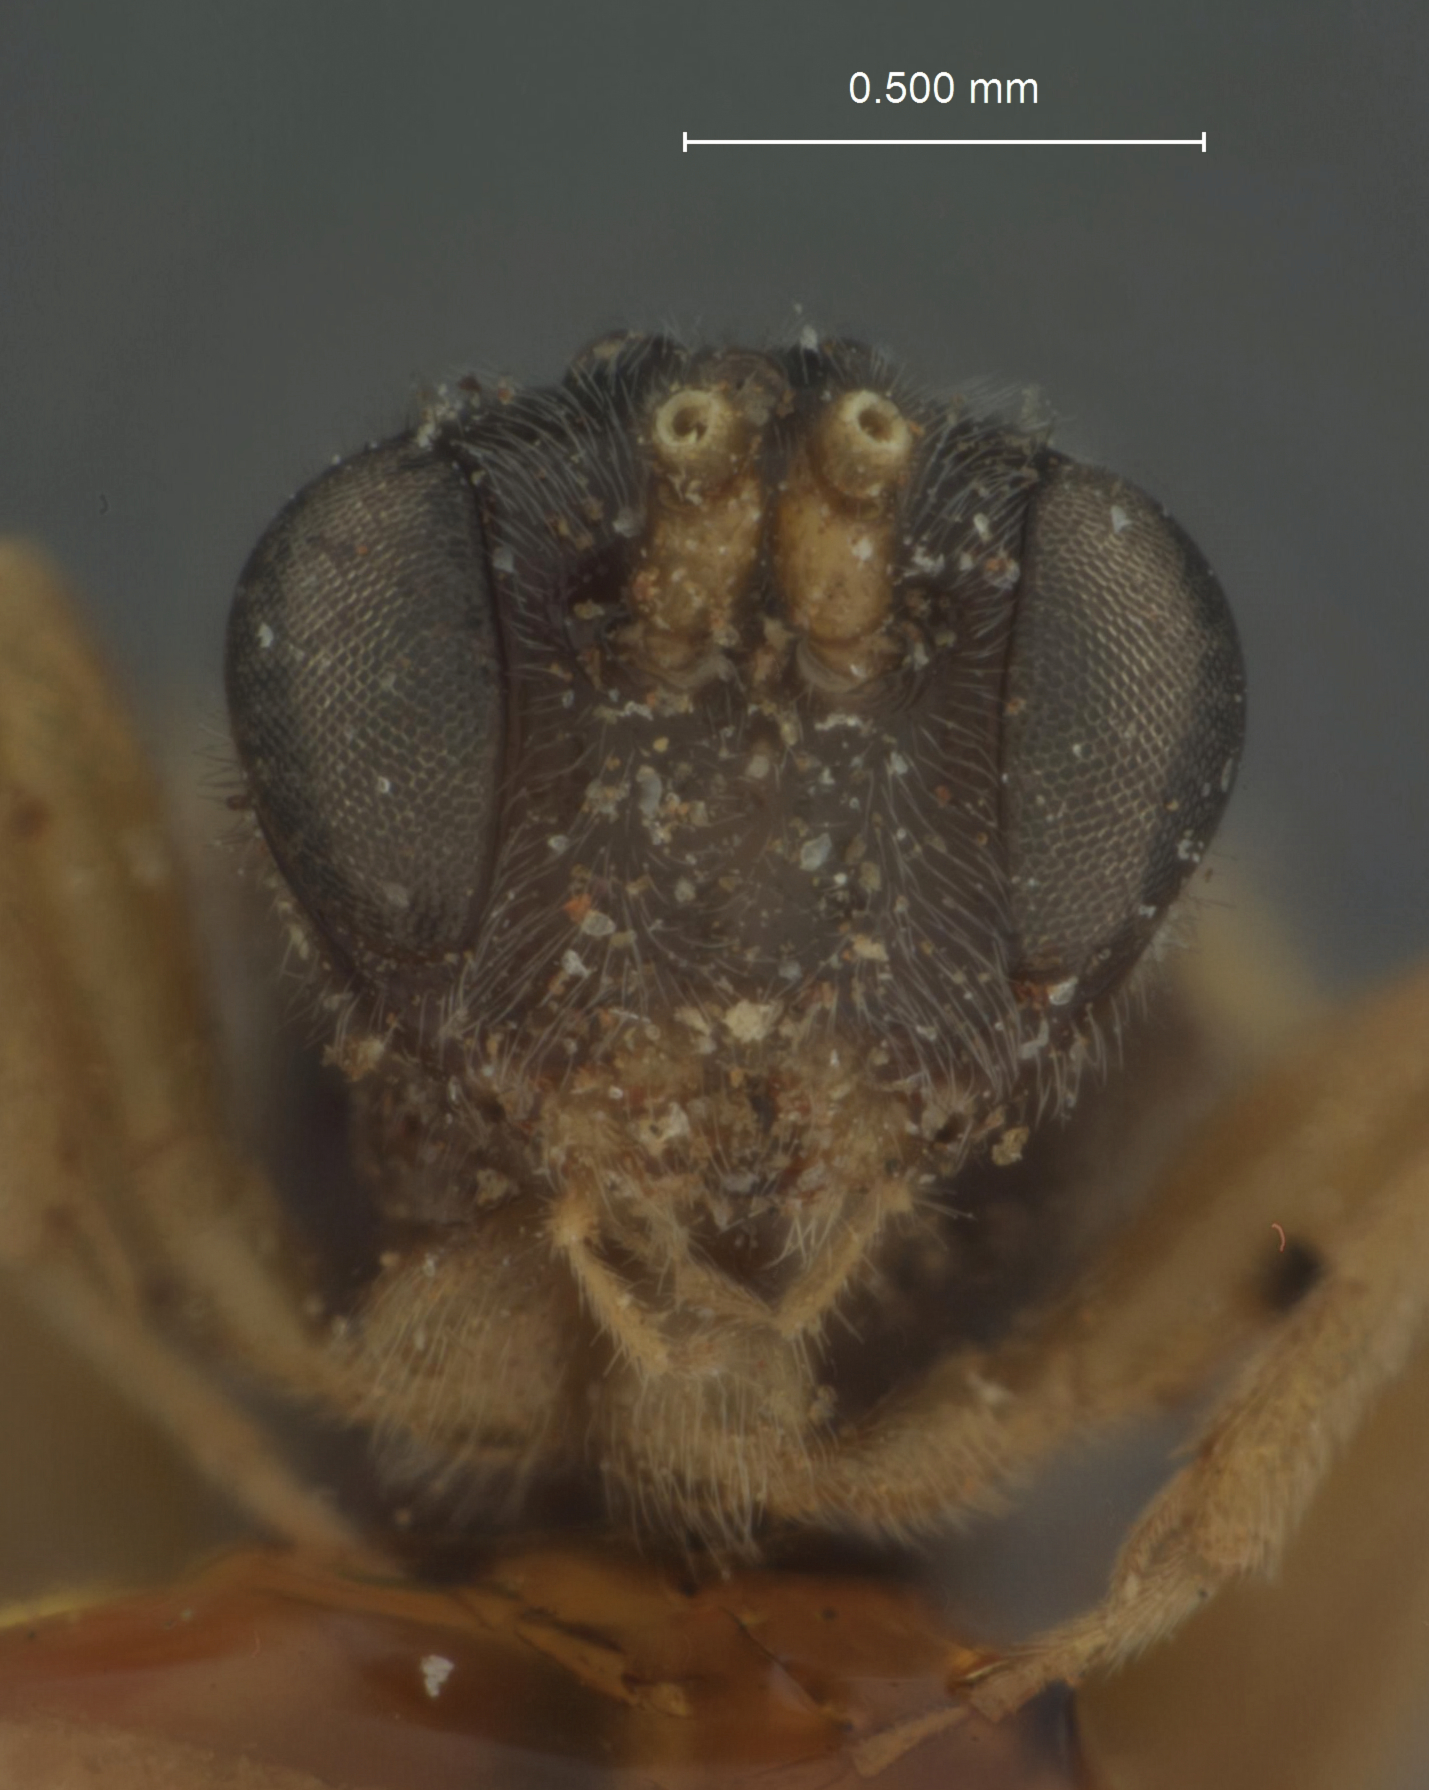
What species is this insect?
Orthopelma diastrophi
